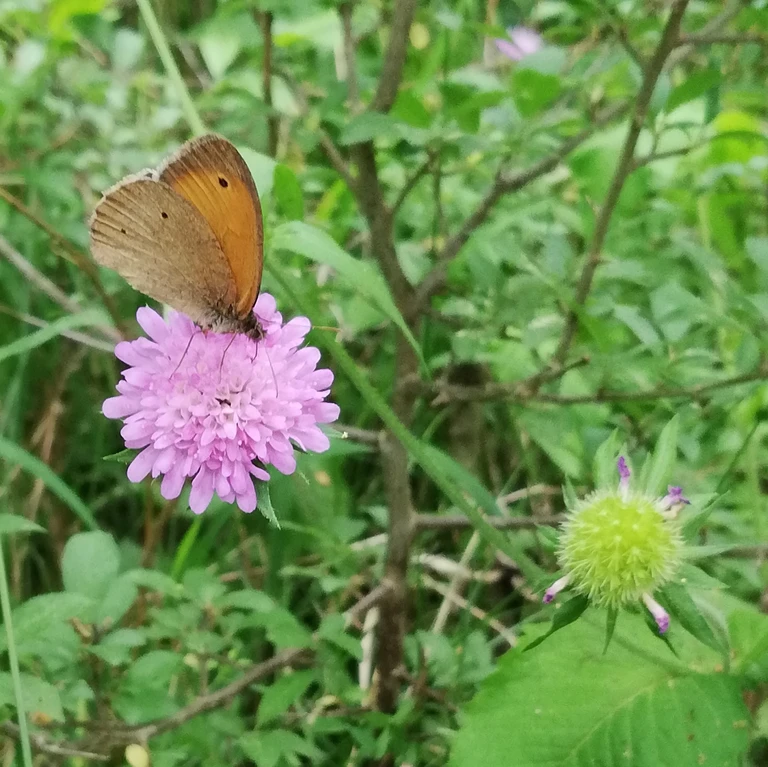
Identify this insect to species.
Maniola jurtina
